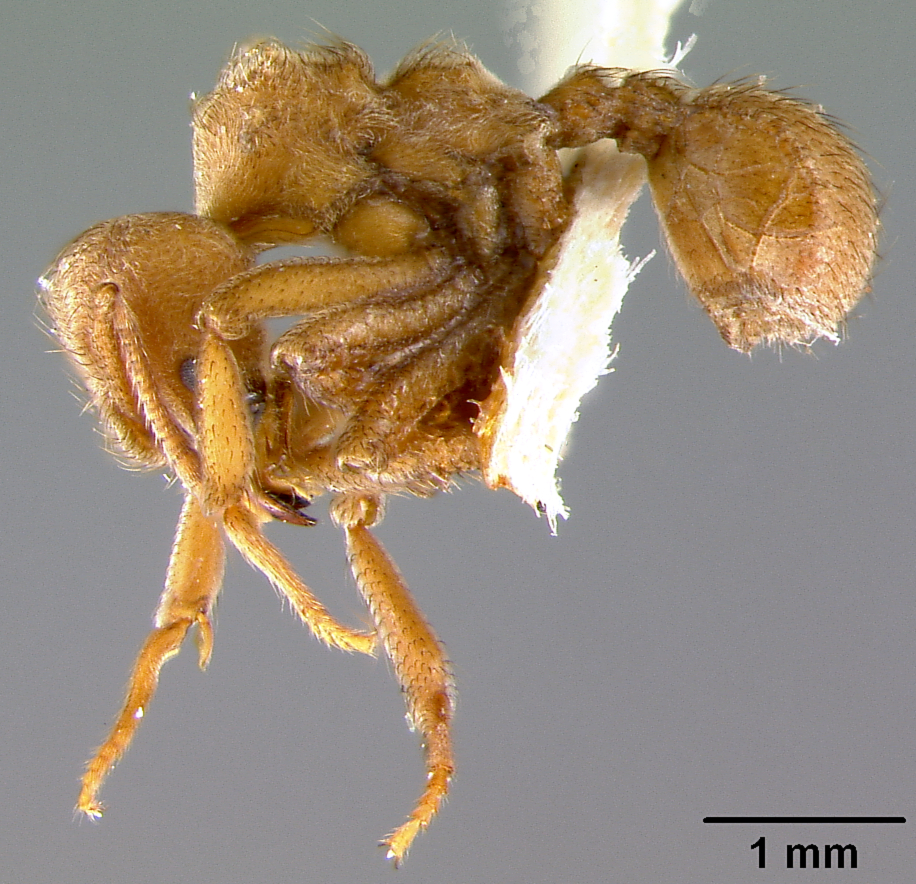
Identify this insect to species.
Sericomyrmex harekulli
